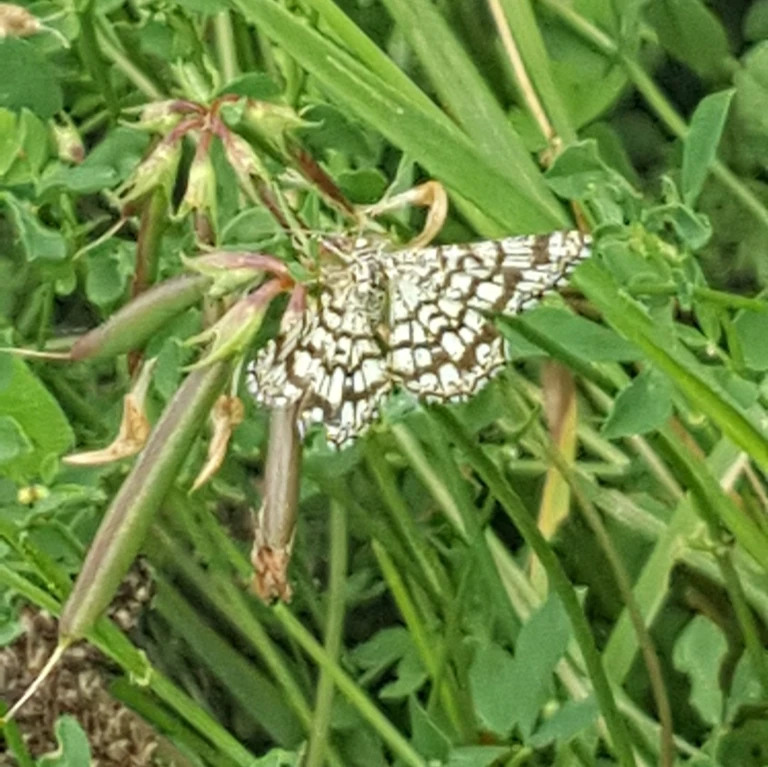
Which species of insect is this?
Chiasmia clathrata
